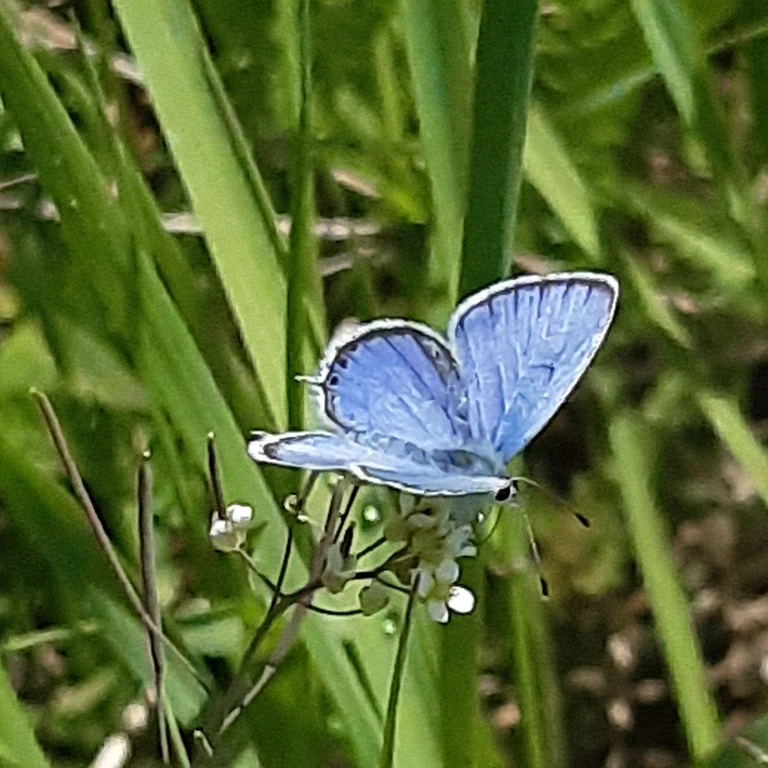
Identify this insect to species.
Cupido argiades (also Elkalyce argiades)
